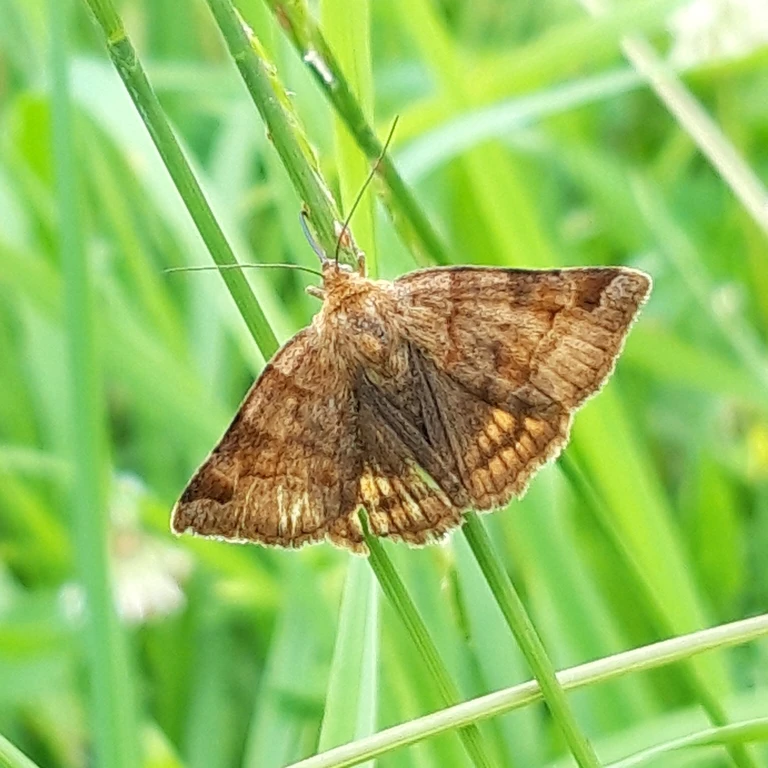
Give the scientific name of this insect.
Euclidia glyphica
